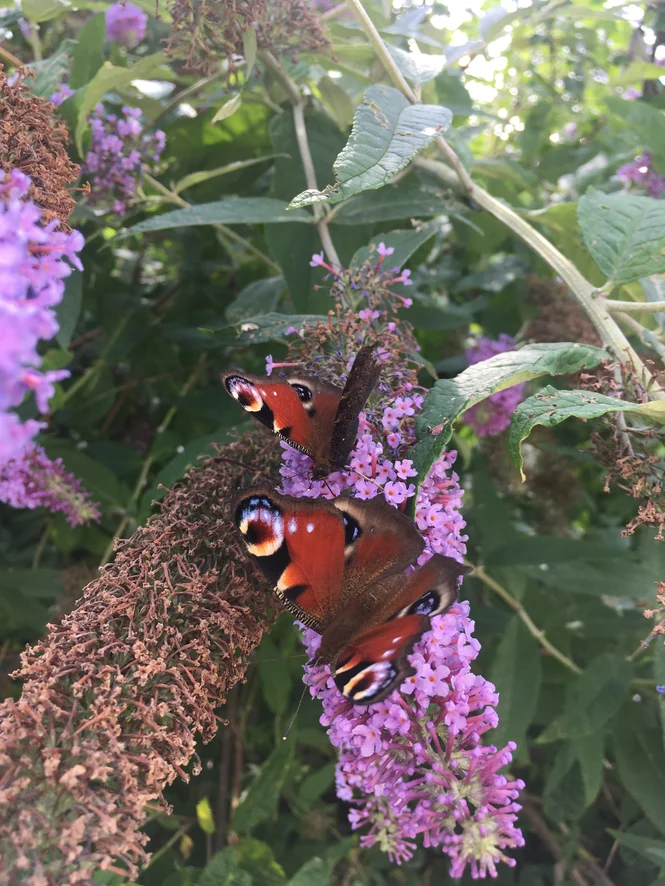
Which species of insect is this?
Aglais io
